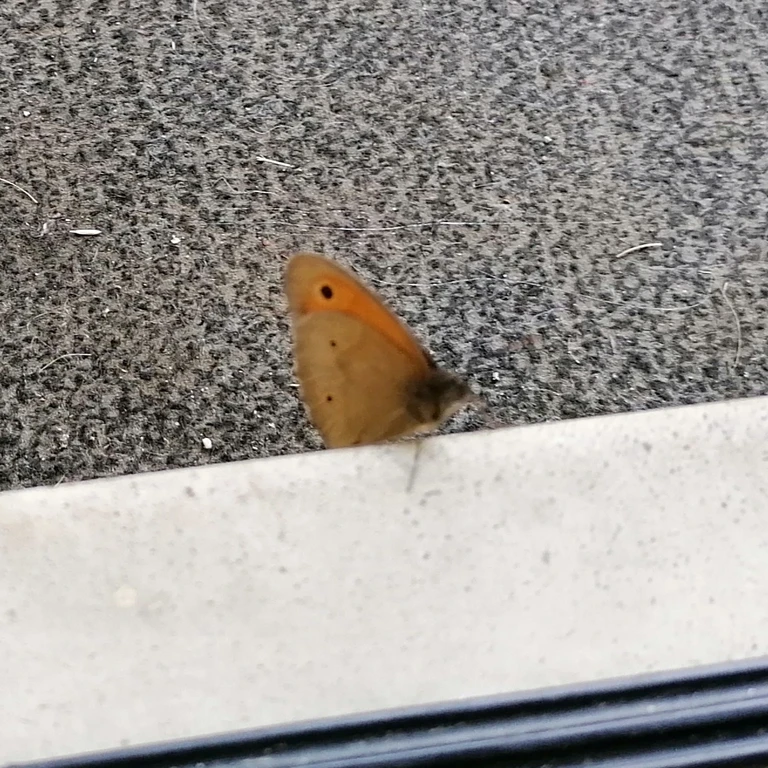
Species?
Maniola jurtina
